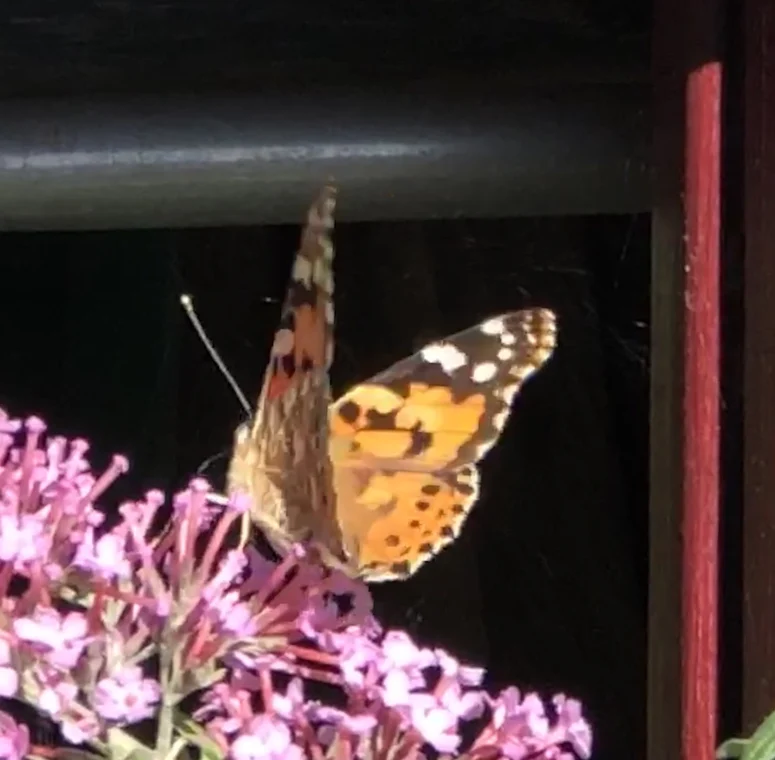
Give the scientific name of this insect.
Vanessa cardui
